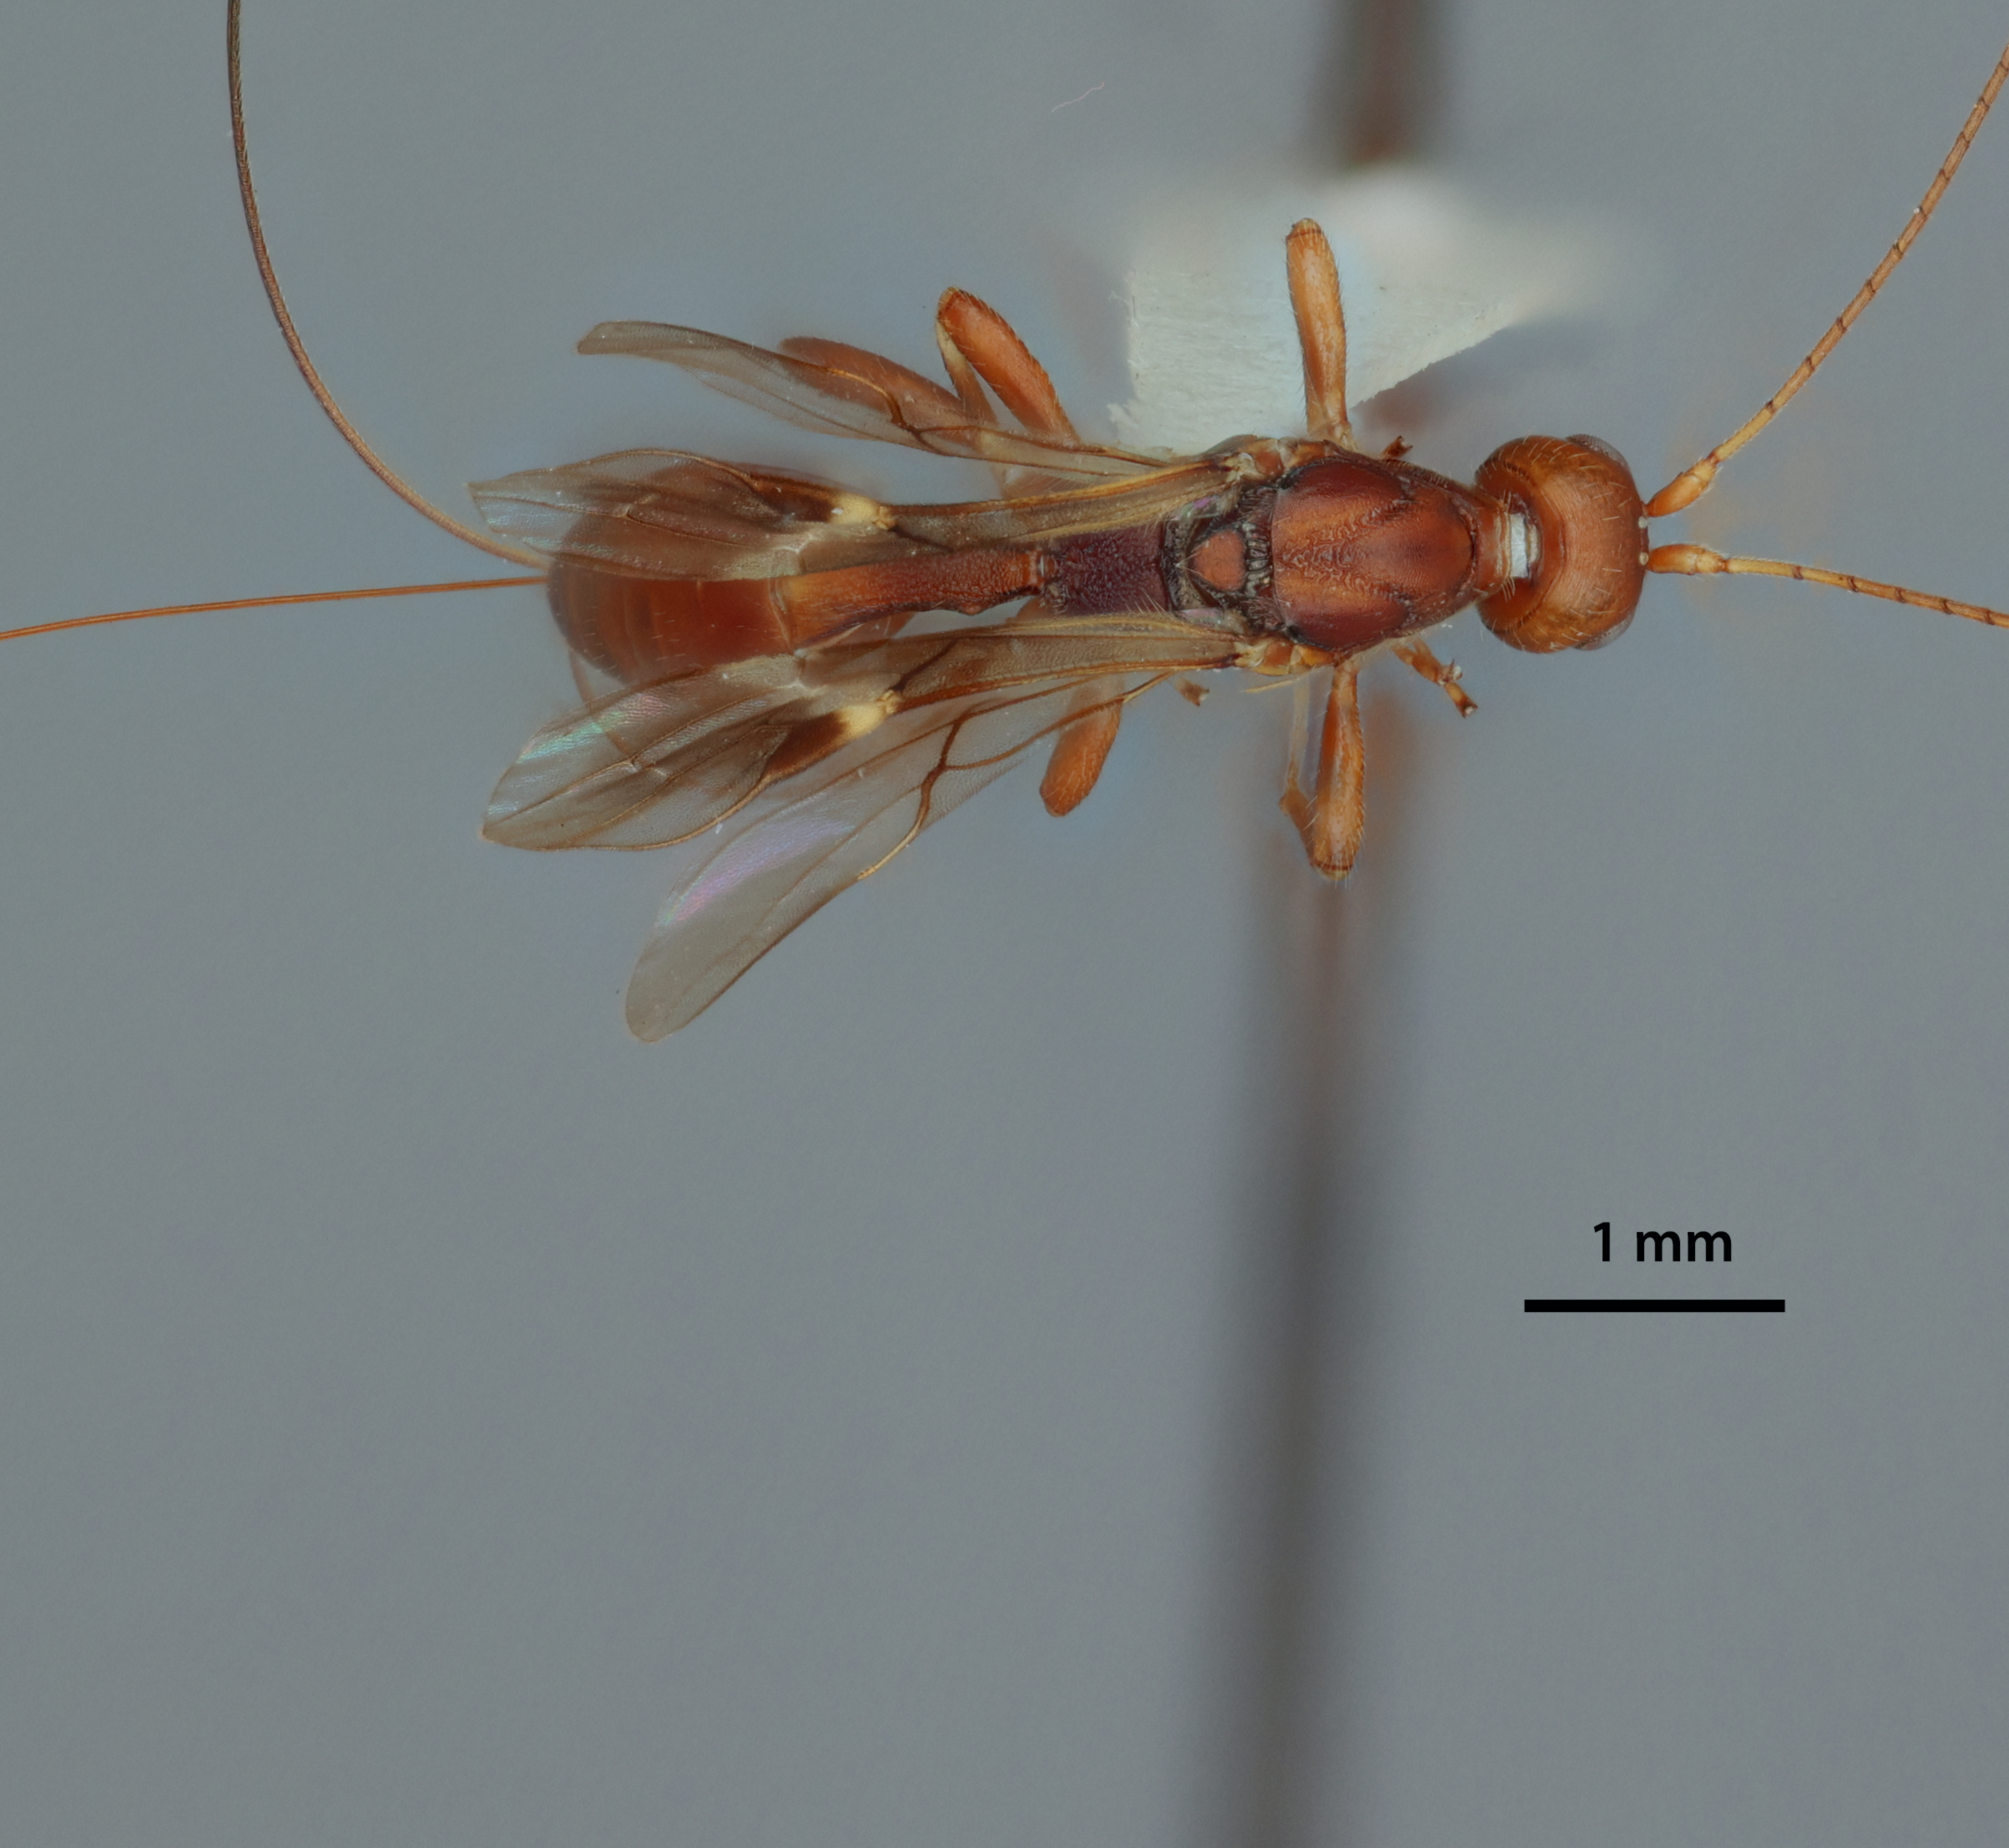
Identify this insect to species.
Spathius comes
